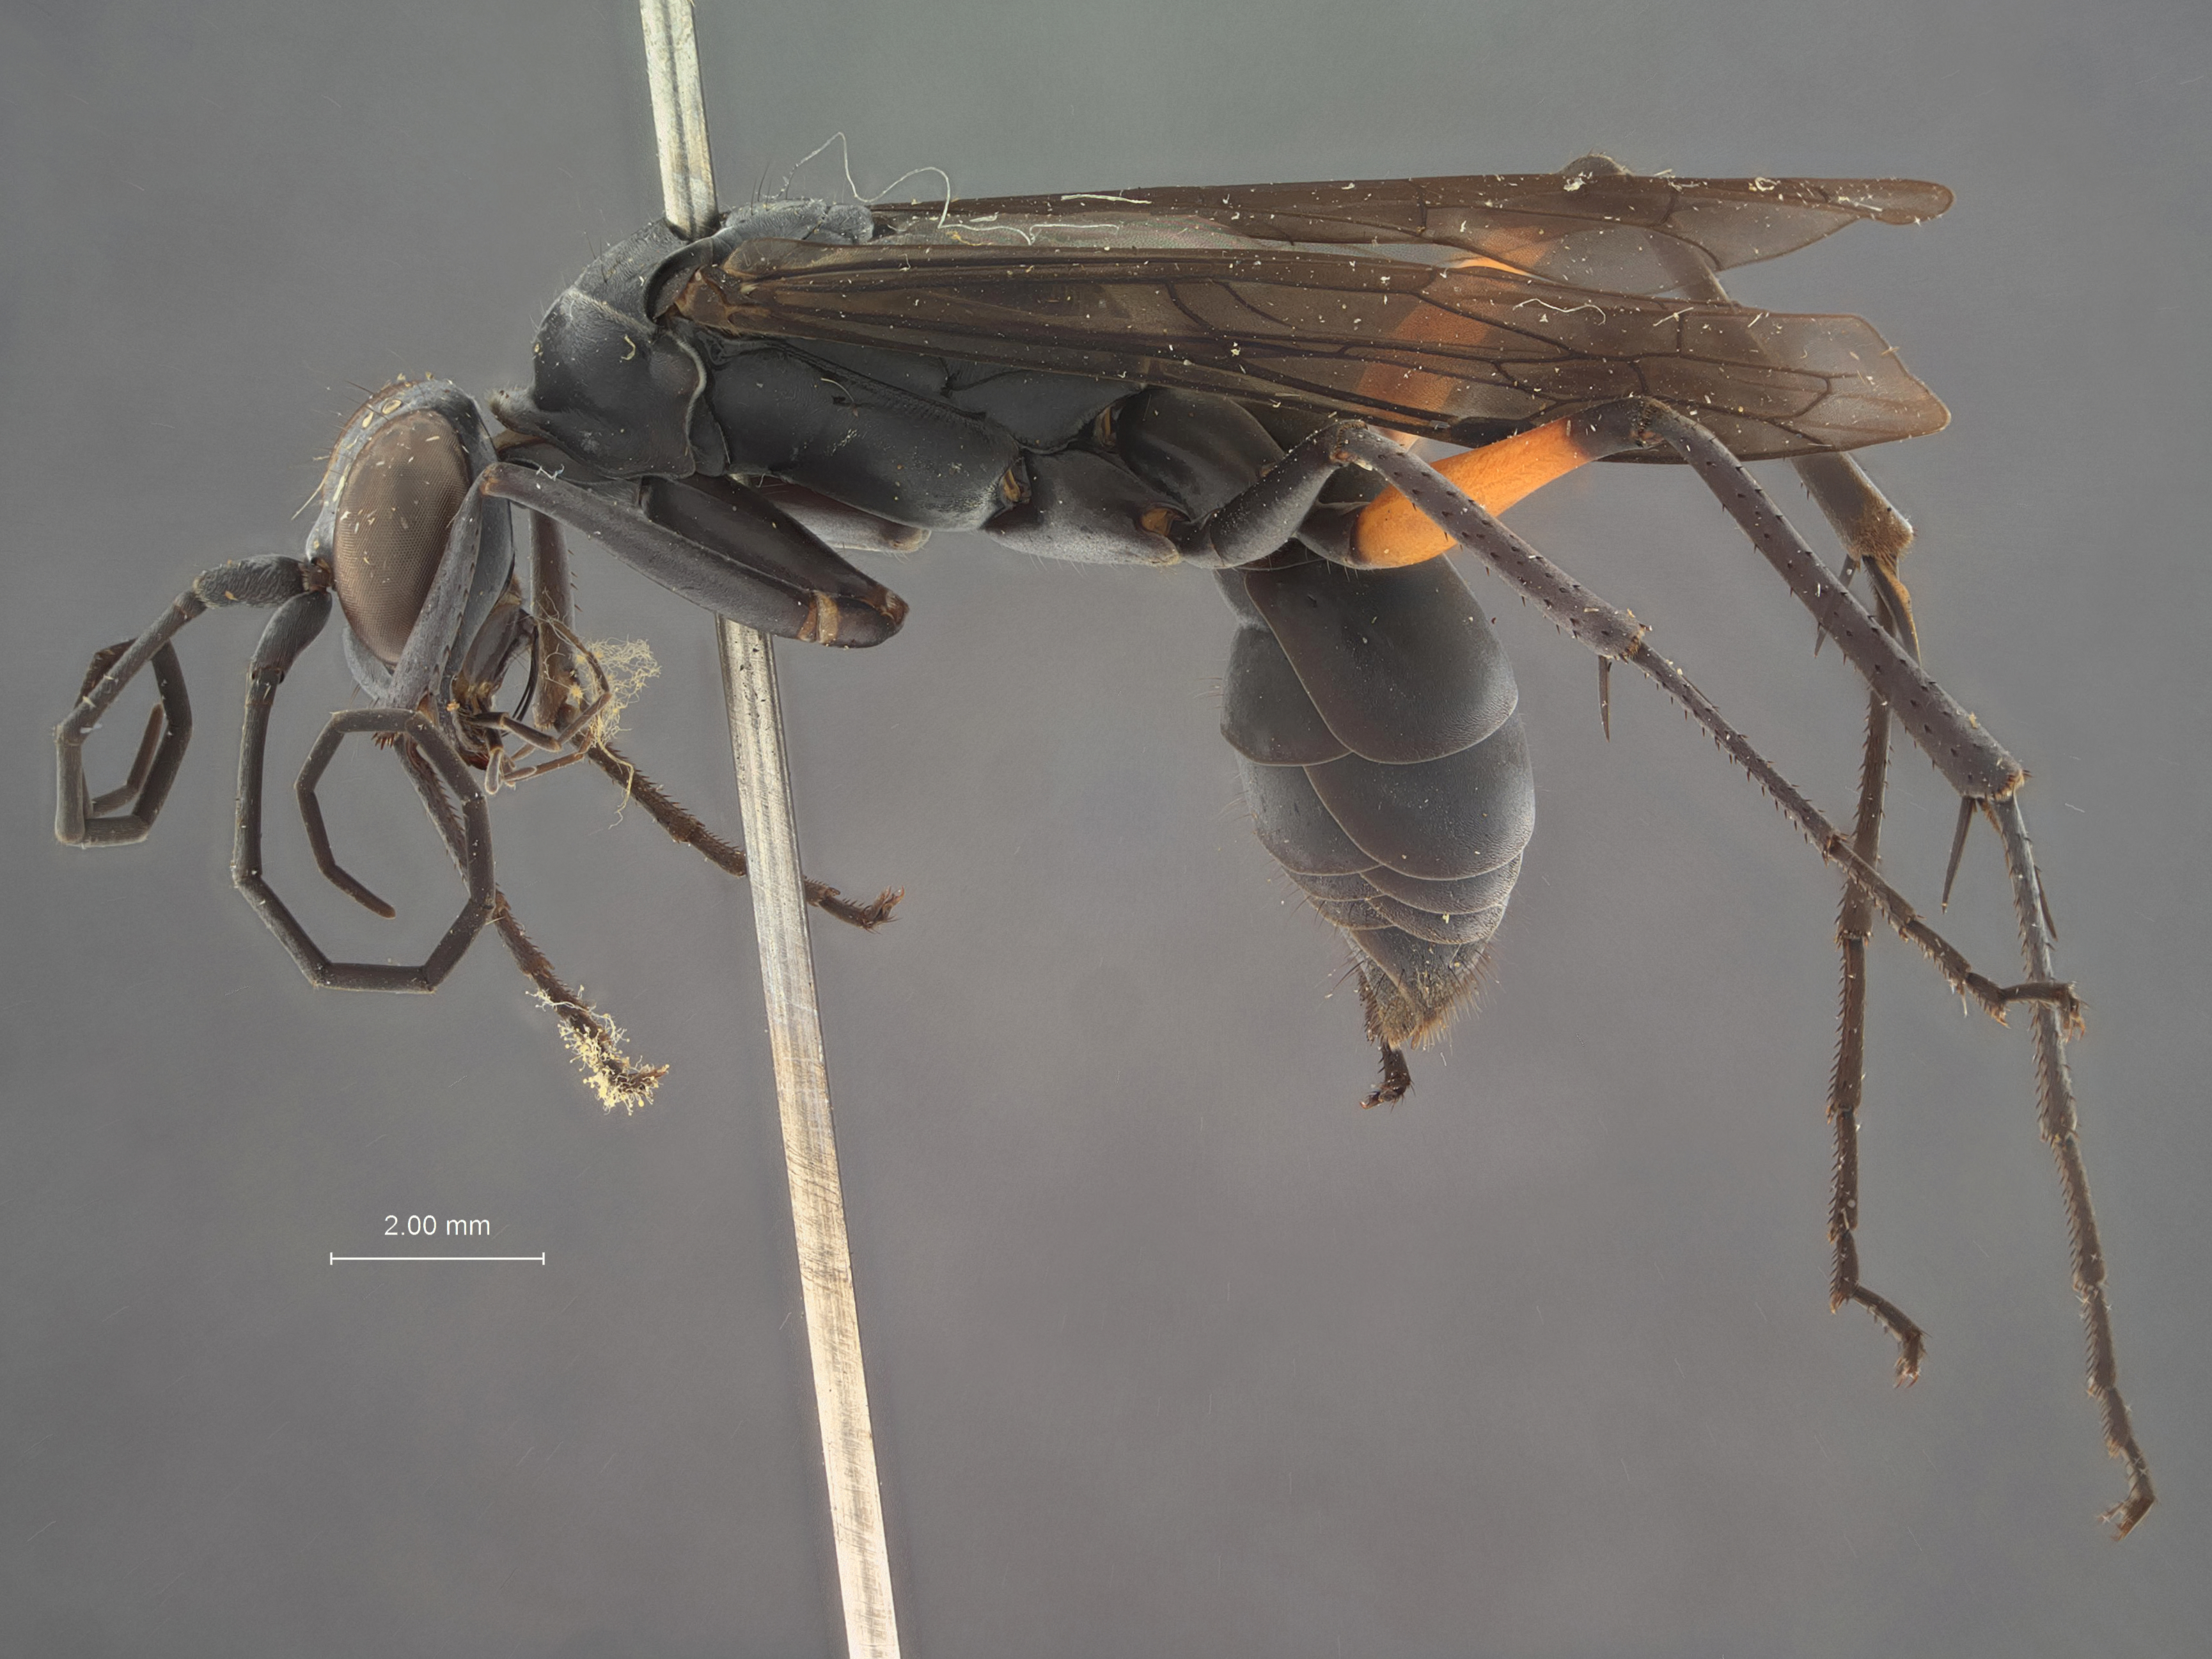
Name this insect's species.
Auplopus lankaensis
